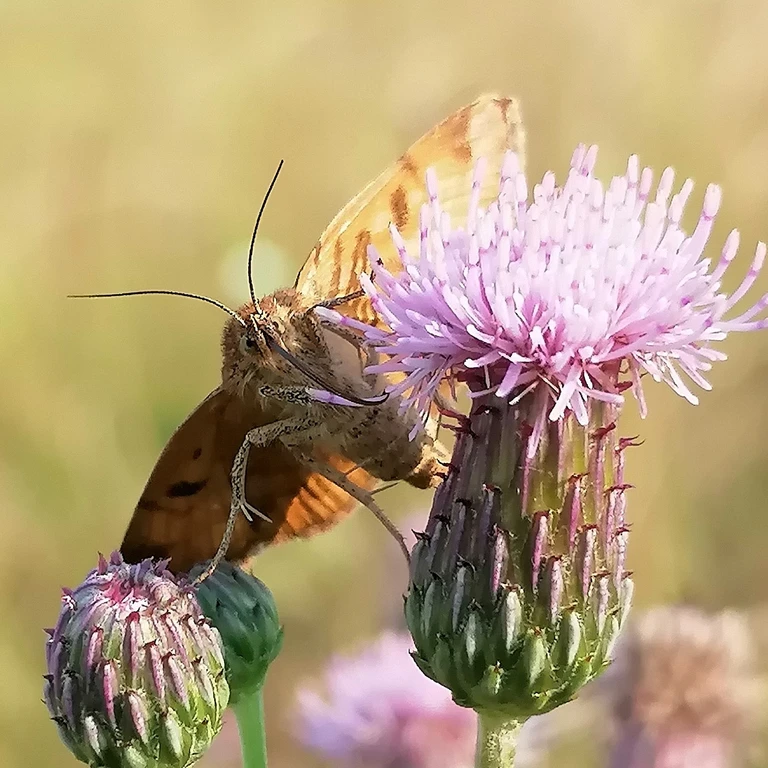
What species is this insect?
Euclidia glyphica
